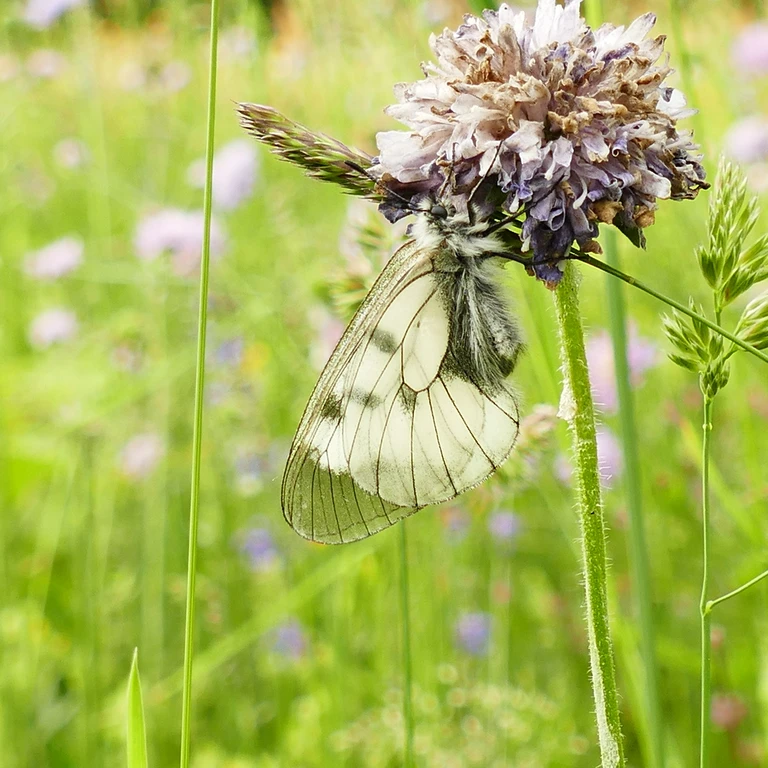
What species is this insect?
Parnassius mnemosyne
